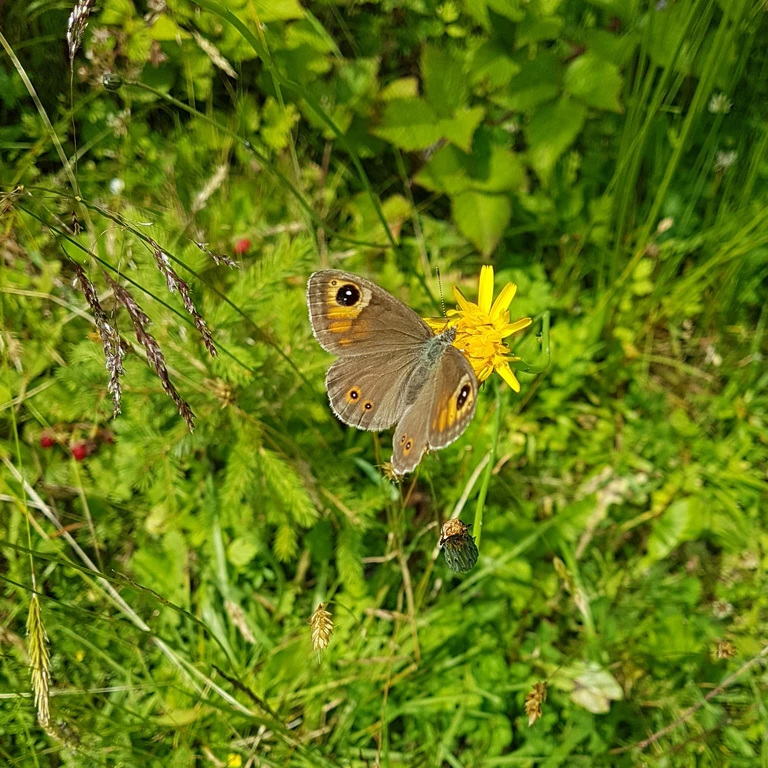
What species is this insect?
Lasiommata maera (also Pararge maera)
